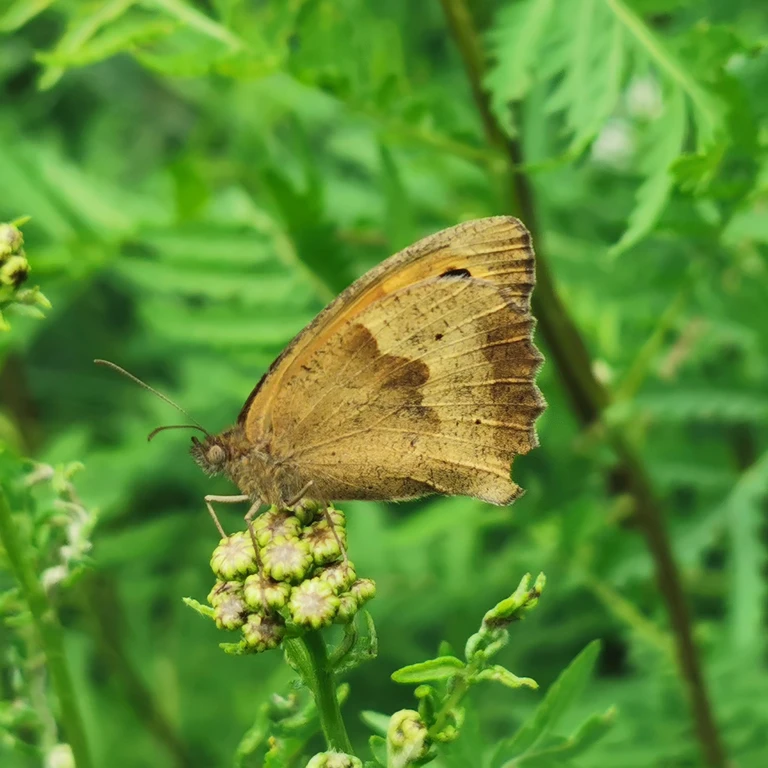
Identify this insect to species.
Maniola jurtina
